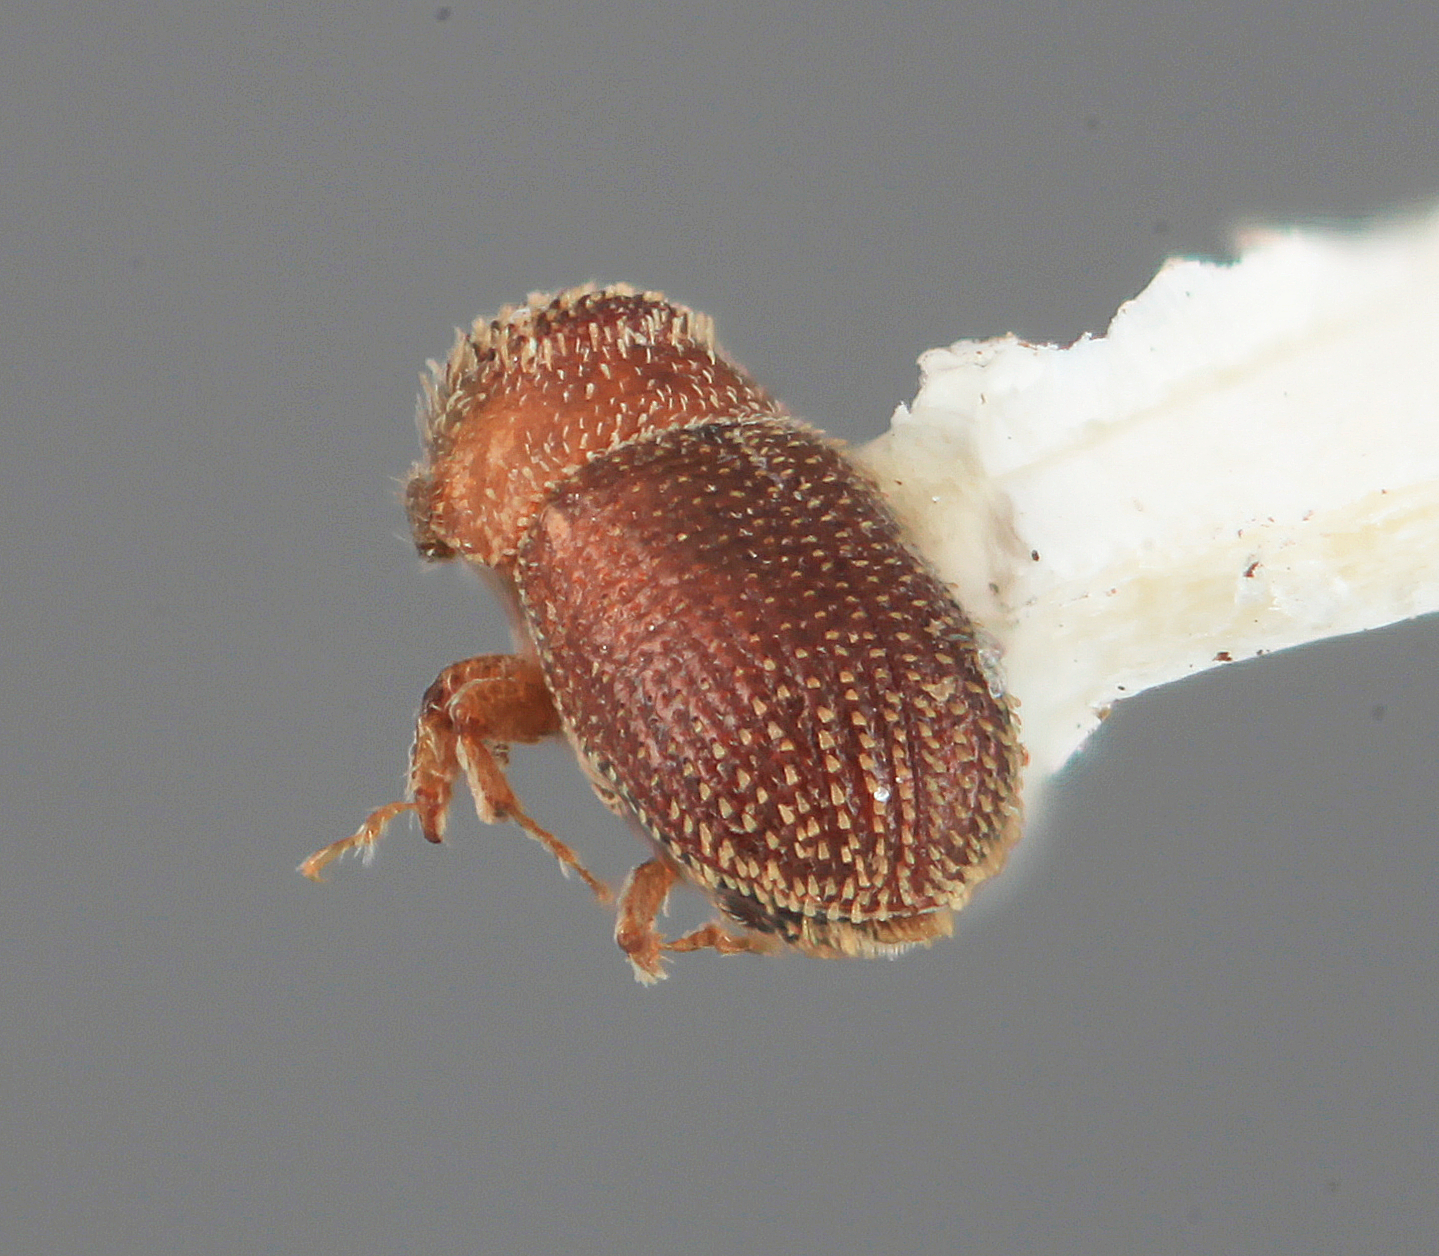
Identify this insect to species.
Cryptulocleptus acares
